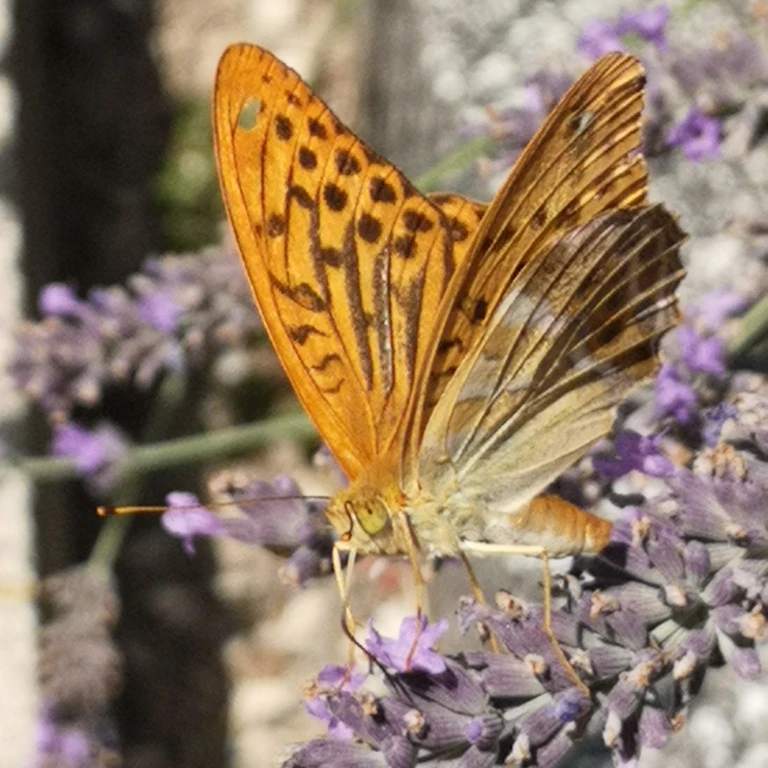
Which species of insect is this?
Argynnis paphia
